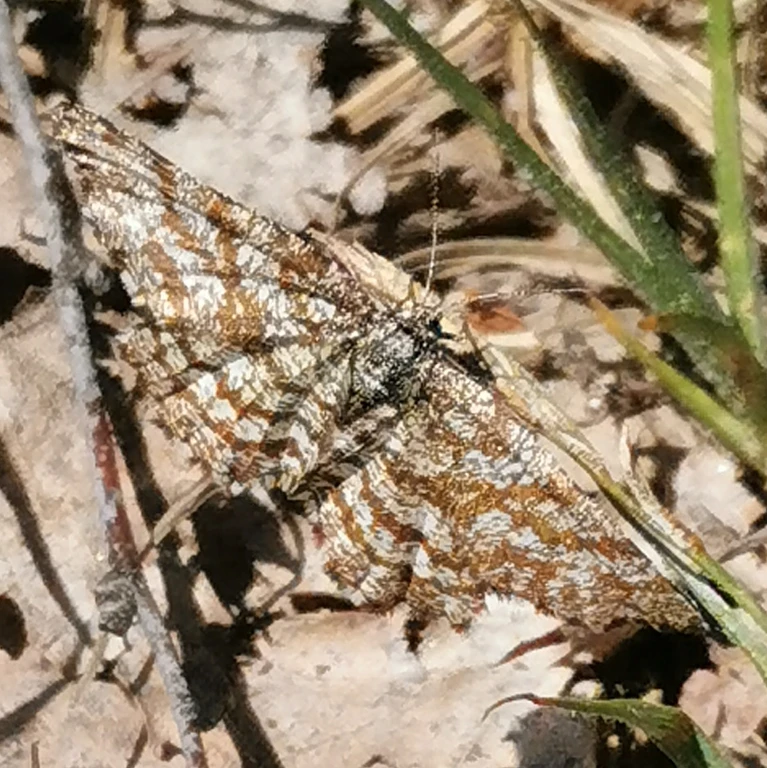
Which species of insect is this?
Ematurga atomaria
